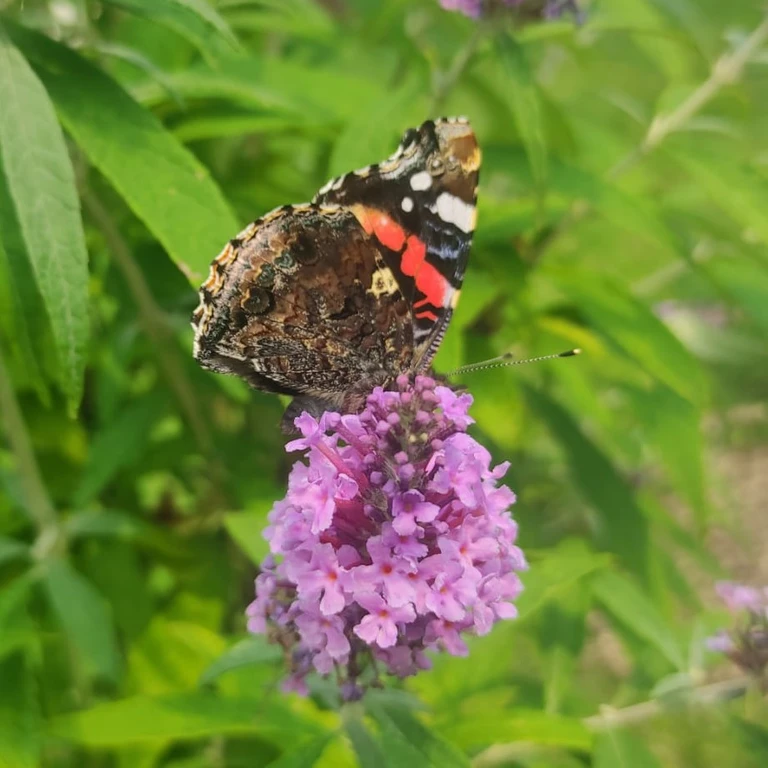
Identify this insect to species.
Vanessa atalanta
